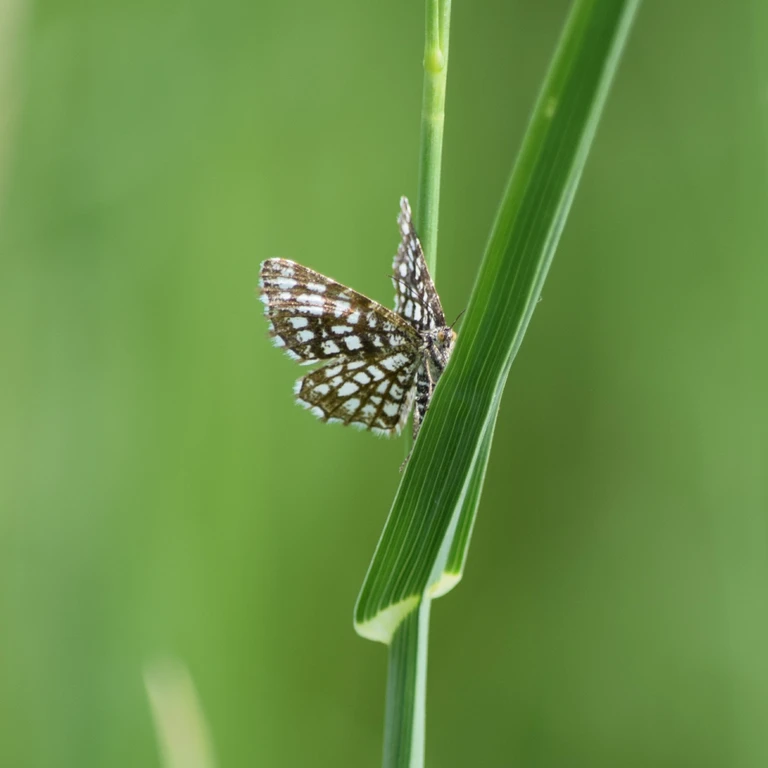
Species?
Chiasmia clathrata
